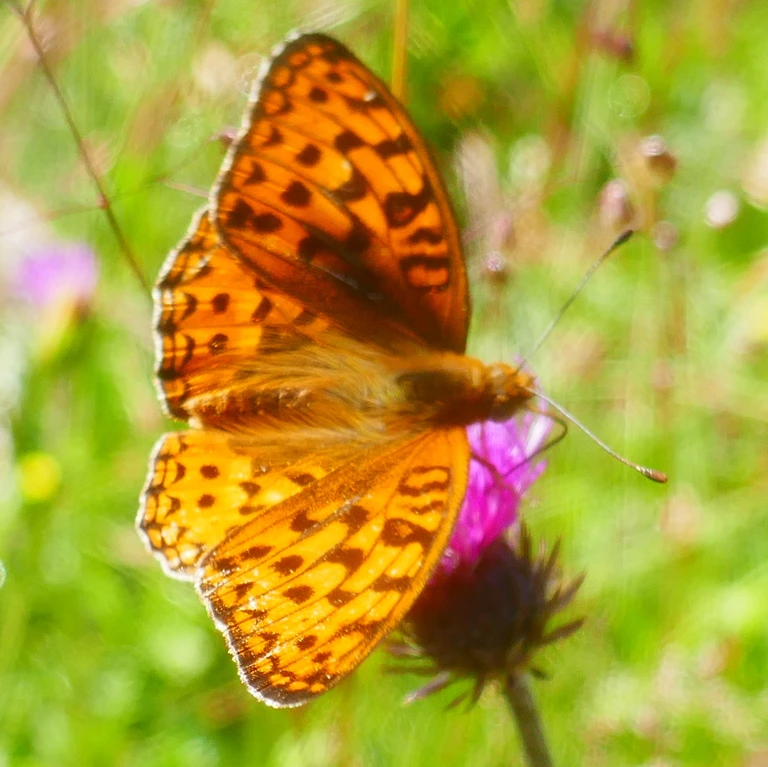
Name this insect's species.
Fabriciana adippe
